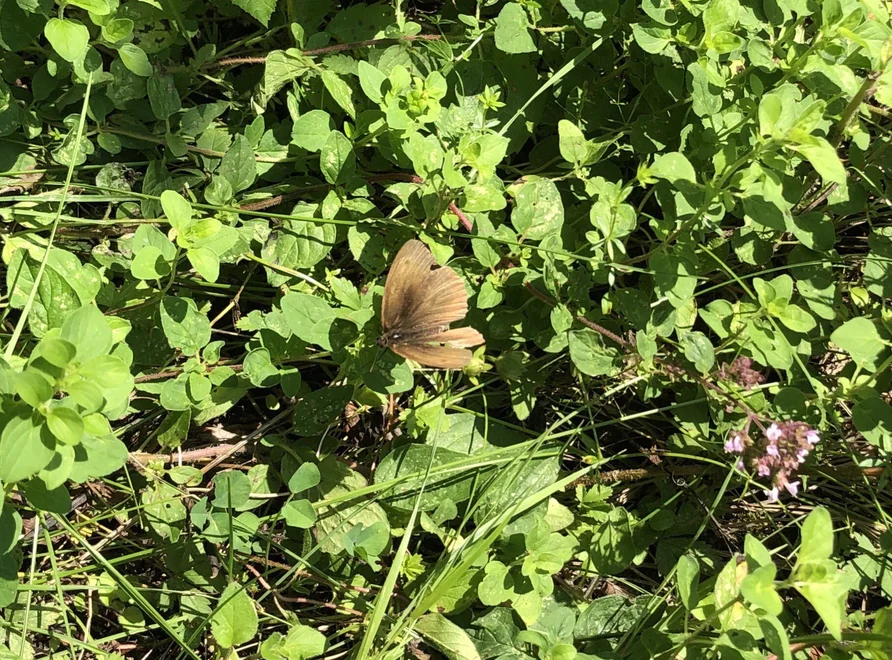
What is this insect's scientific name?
Maniola jurtina
